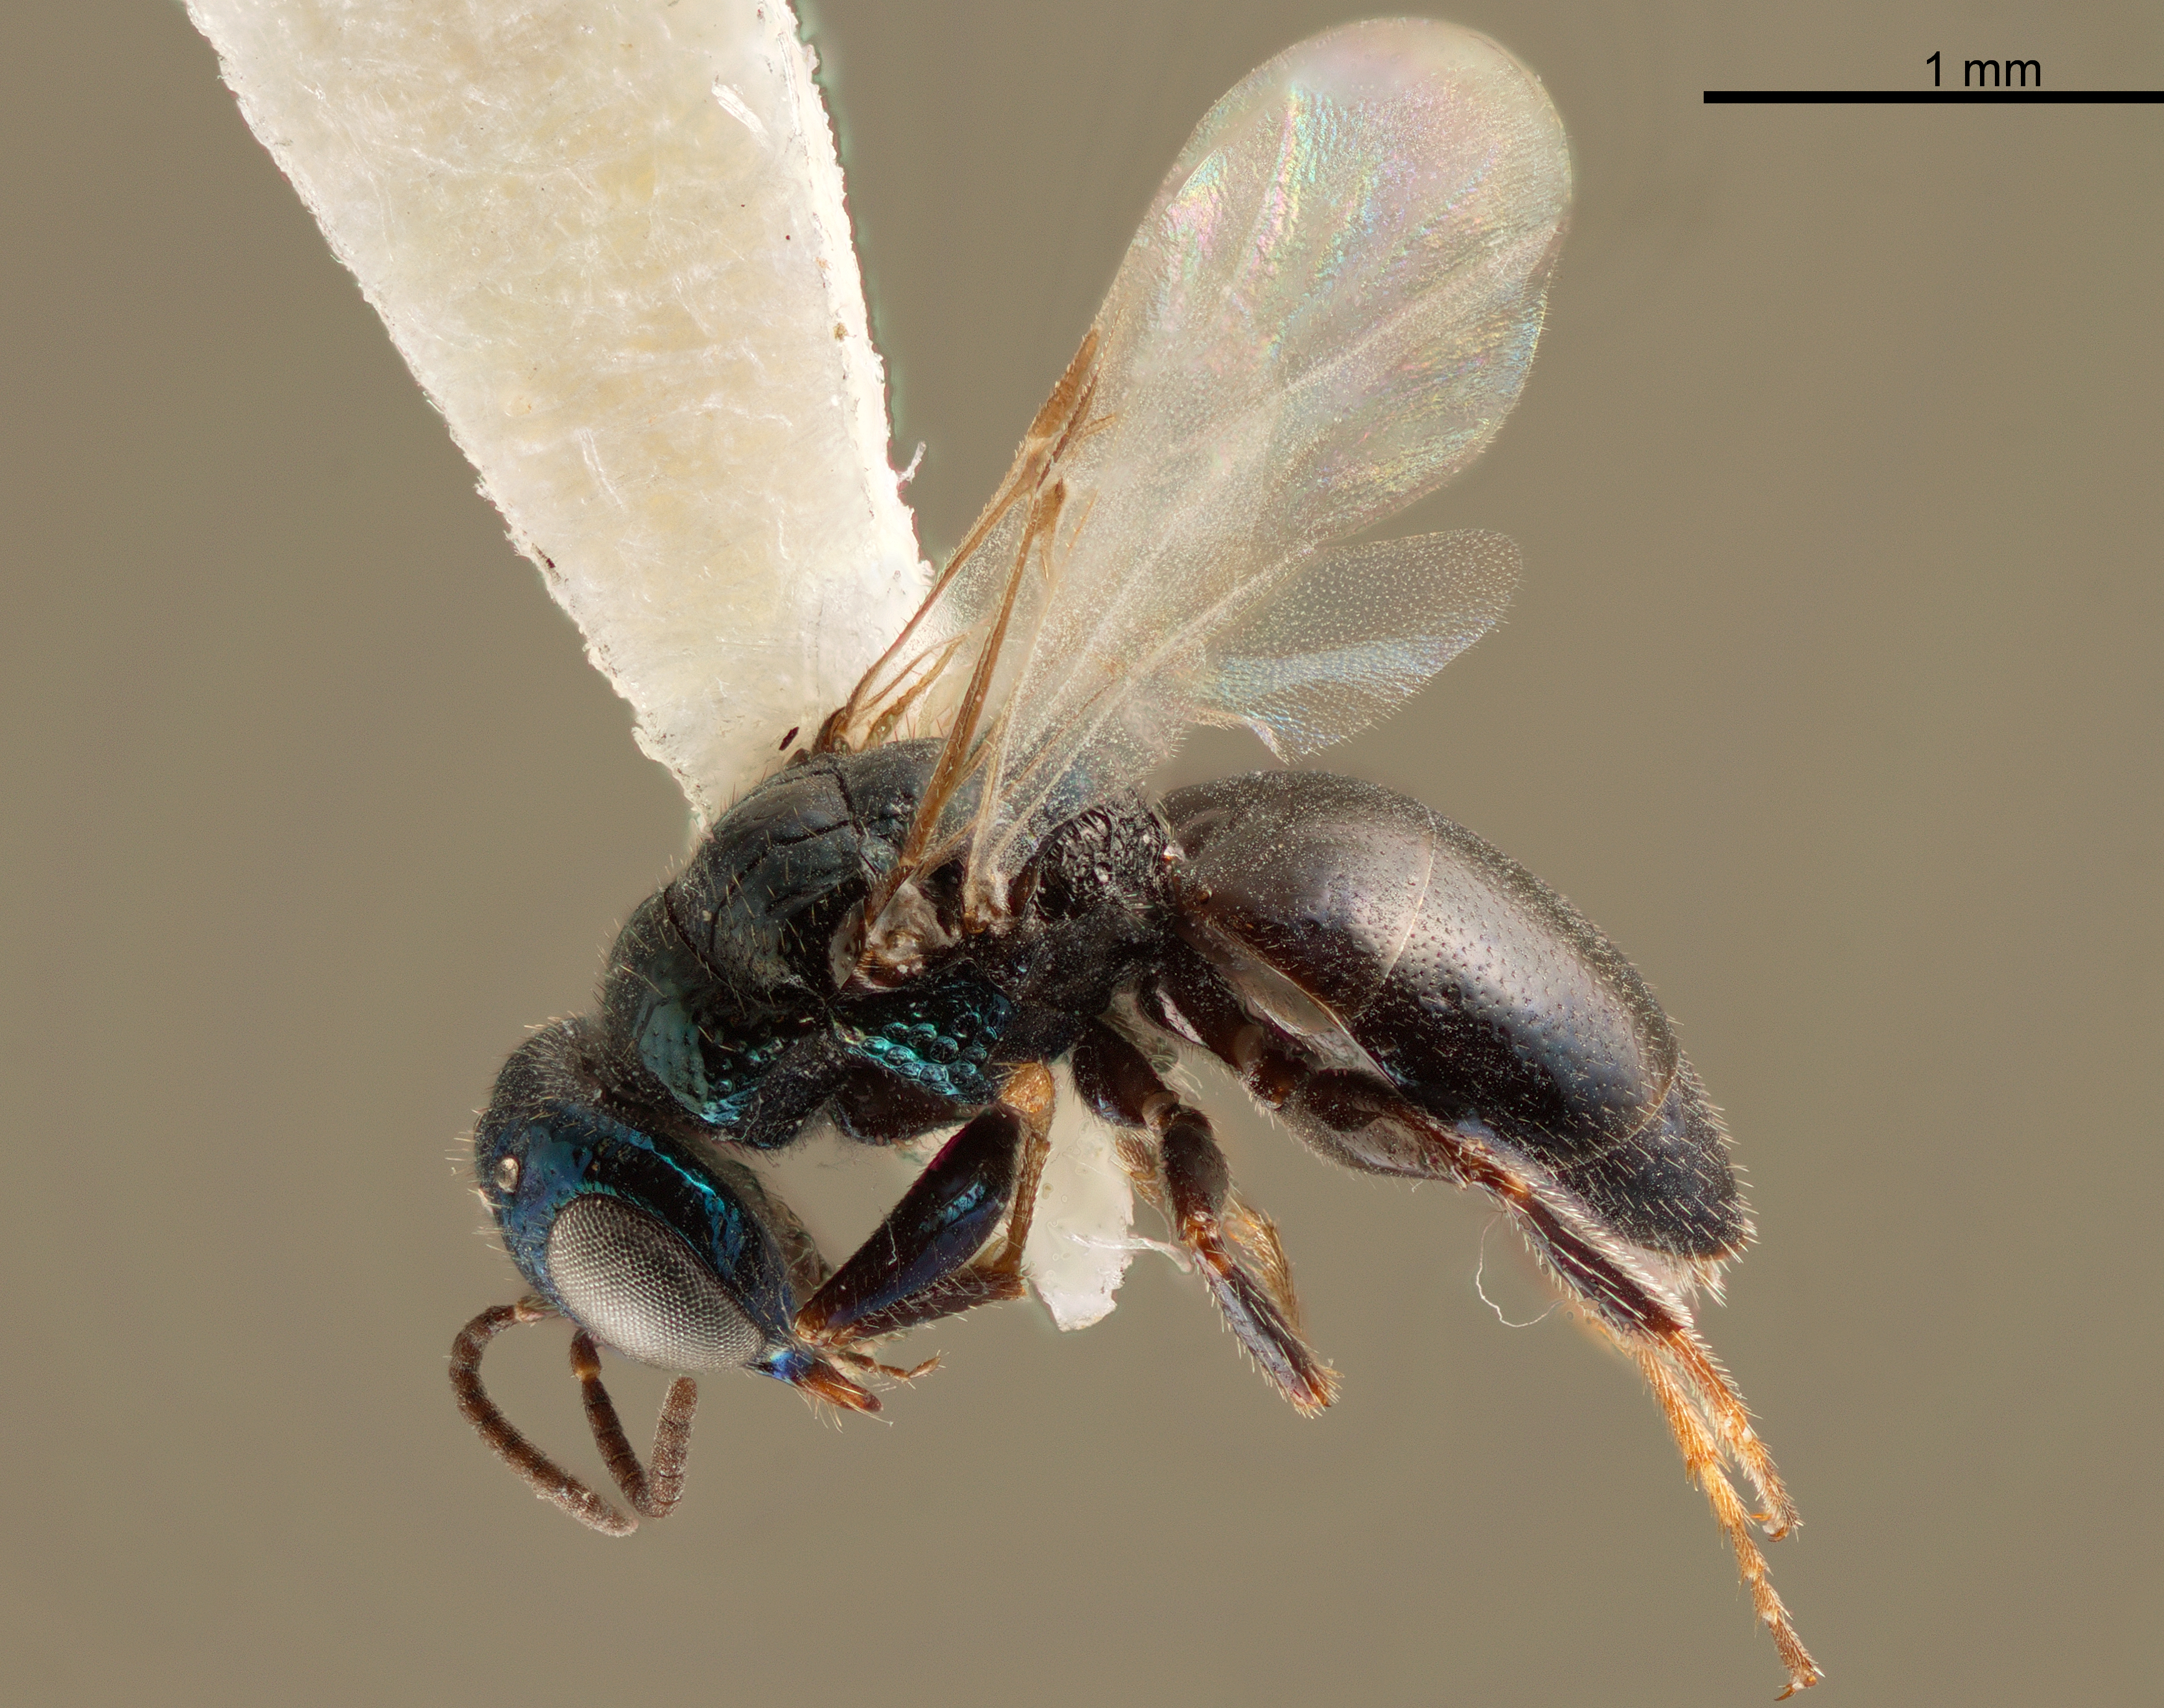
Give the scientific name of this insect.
Minymischa arenicola
